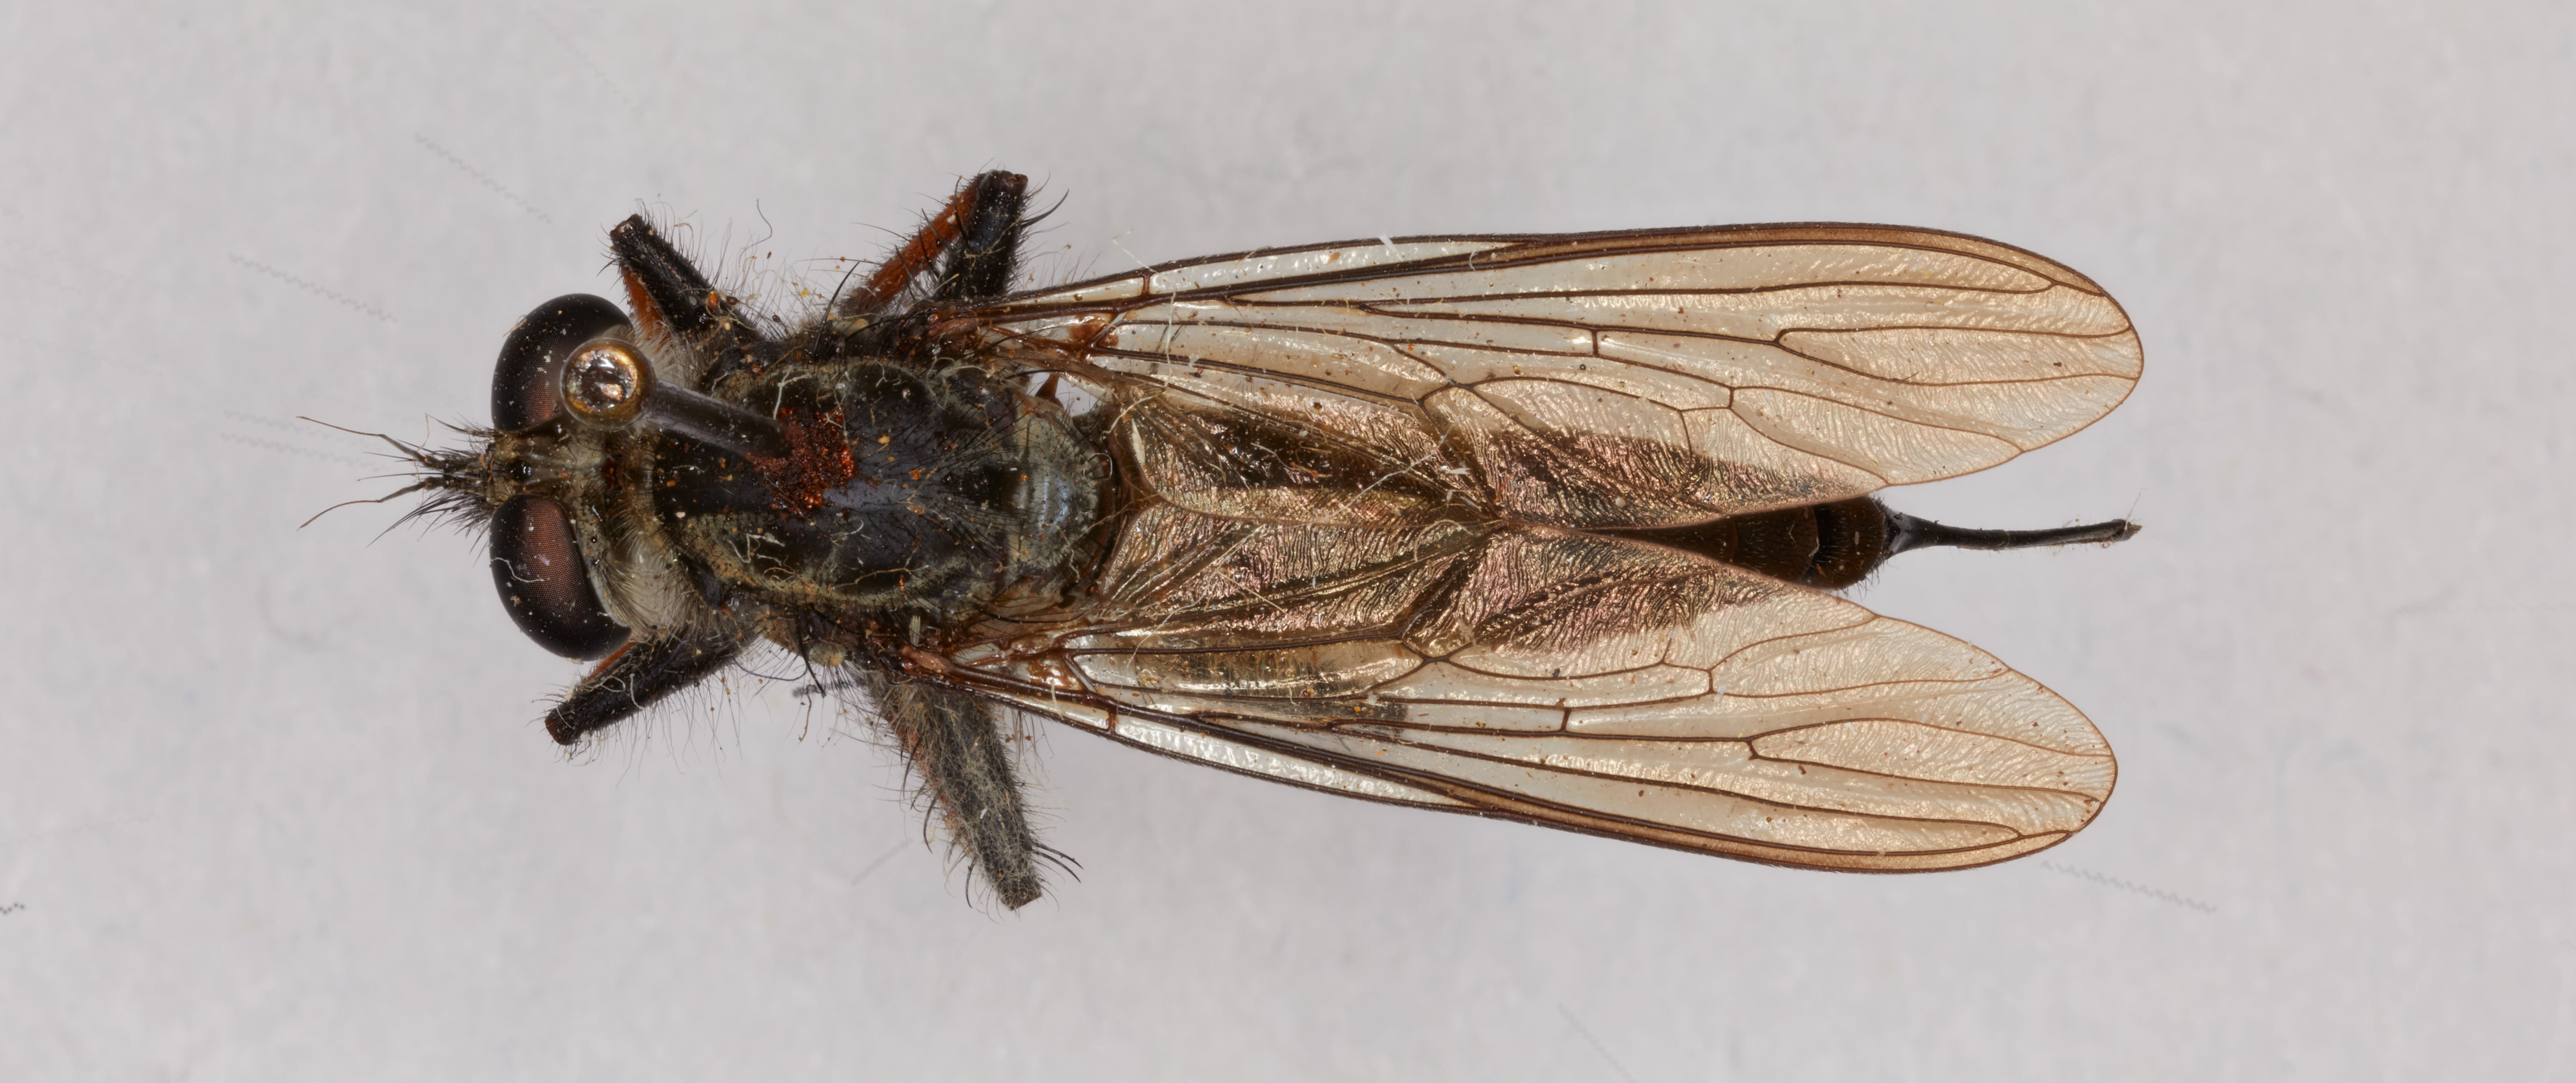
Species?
Erax pilosulus
